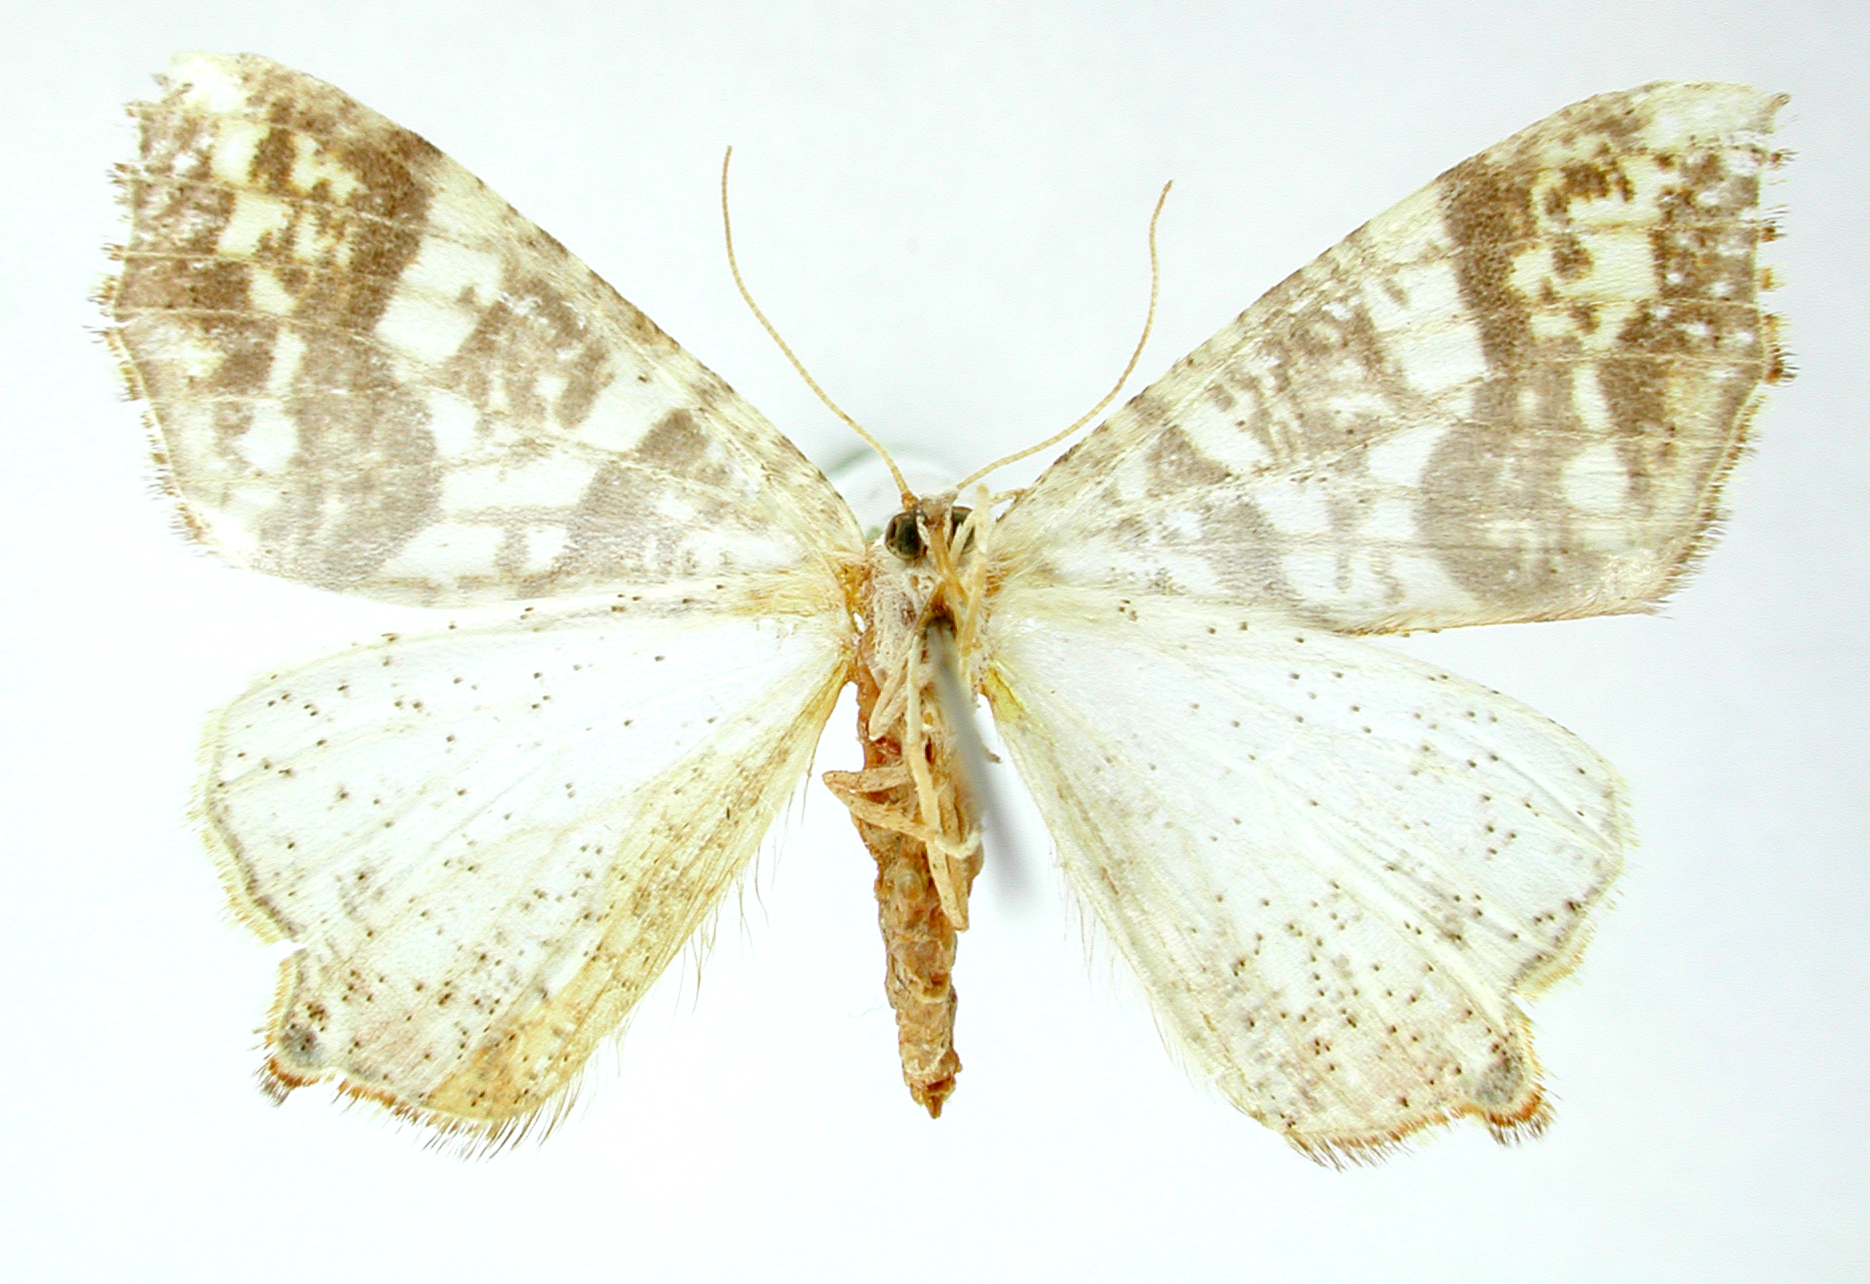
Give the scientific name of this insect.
Nematocampa caudata
